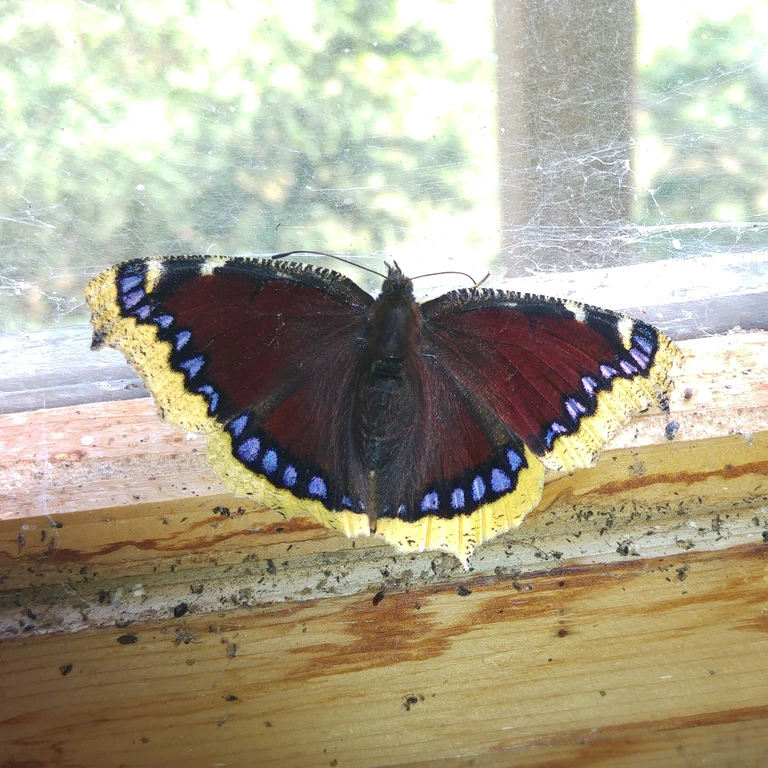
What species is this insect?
Nymphalis antiopa
